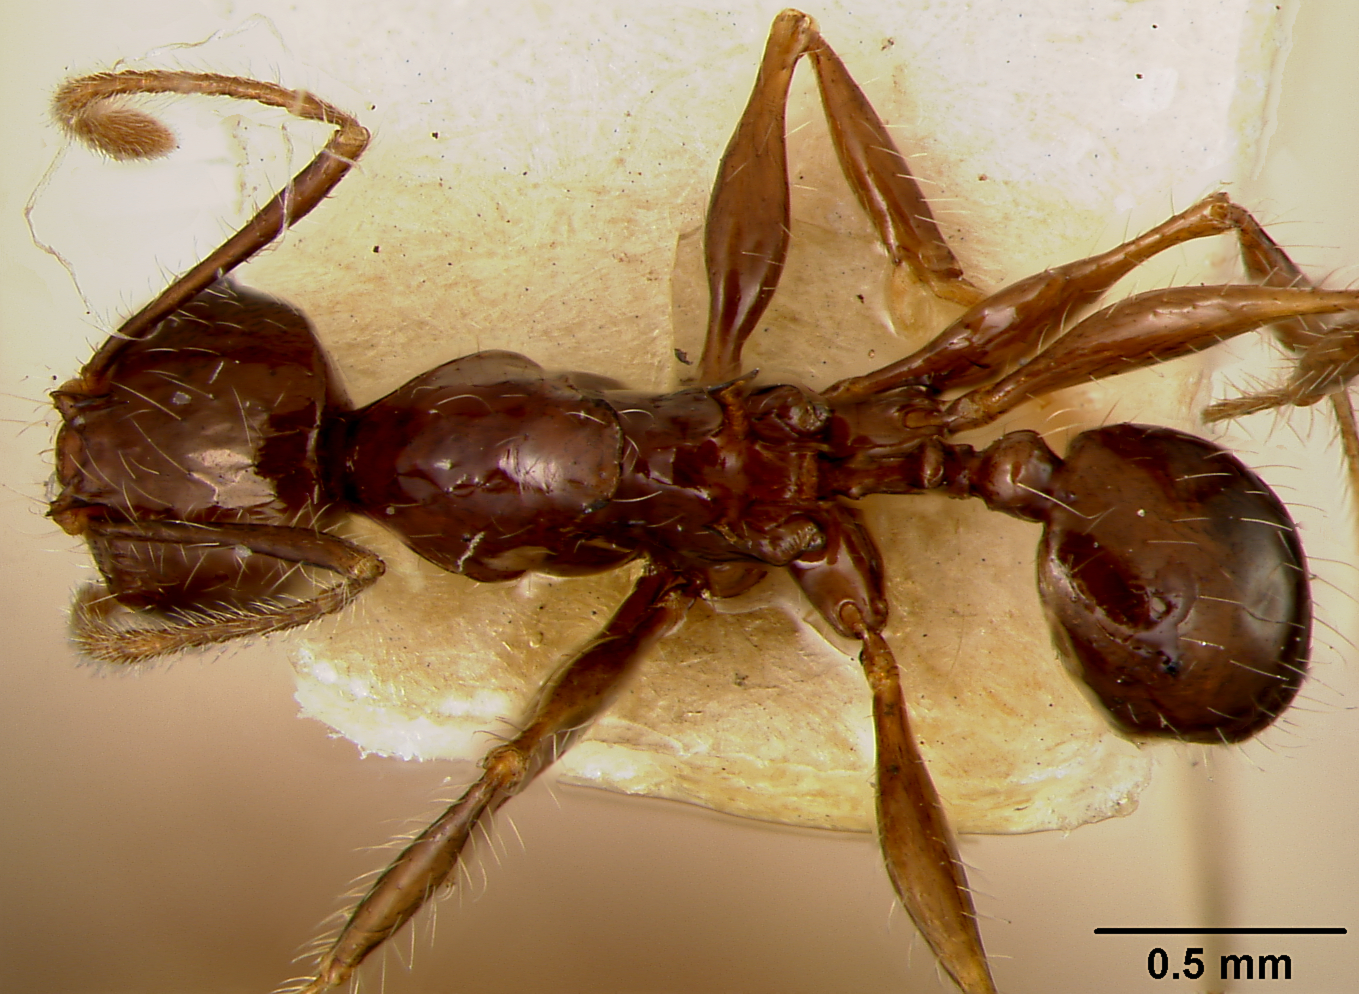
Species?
Pheidole roosevelti
